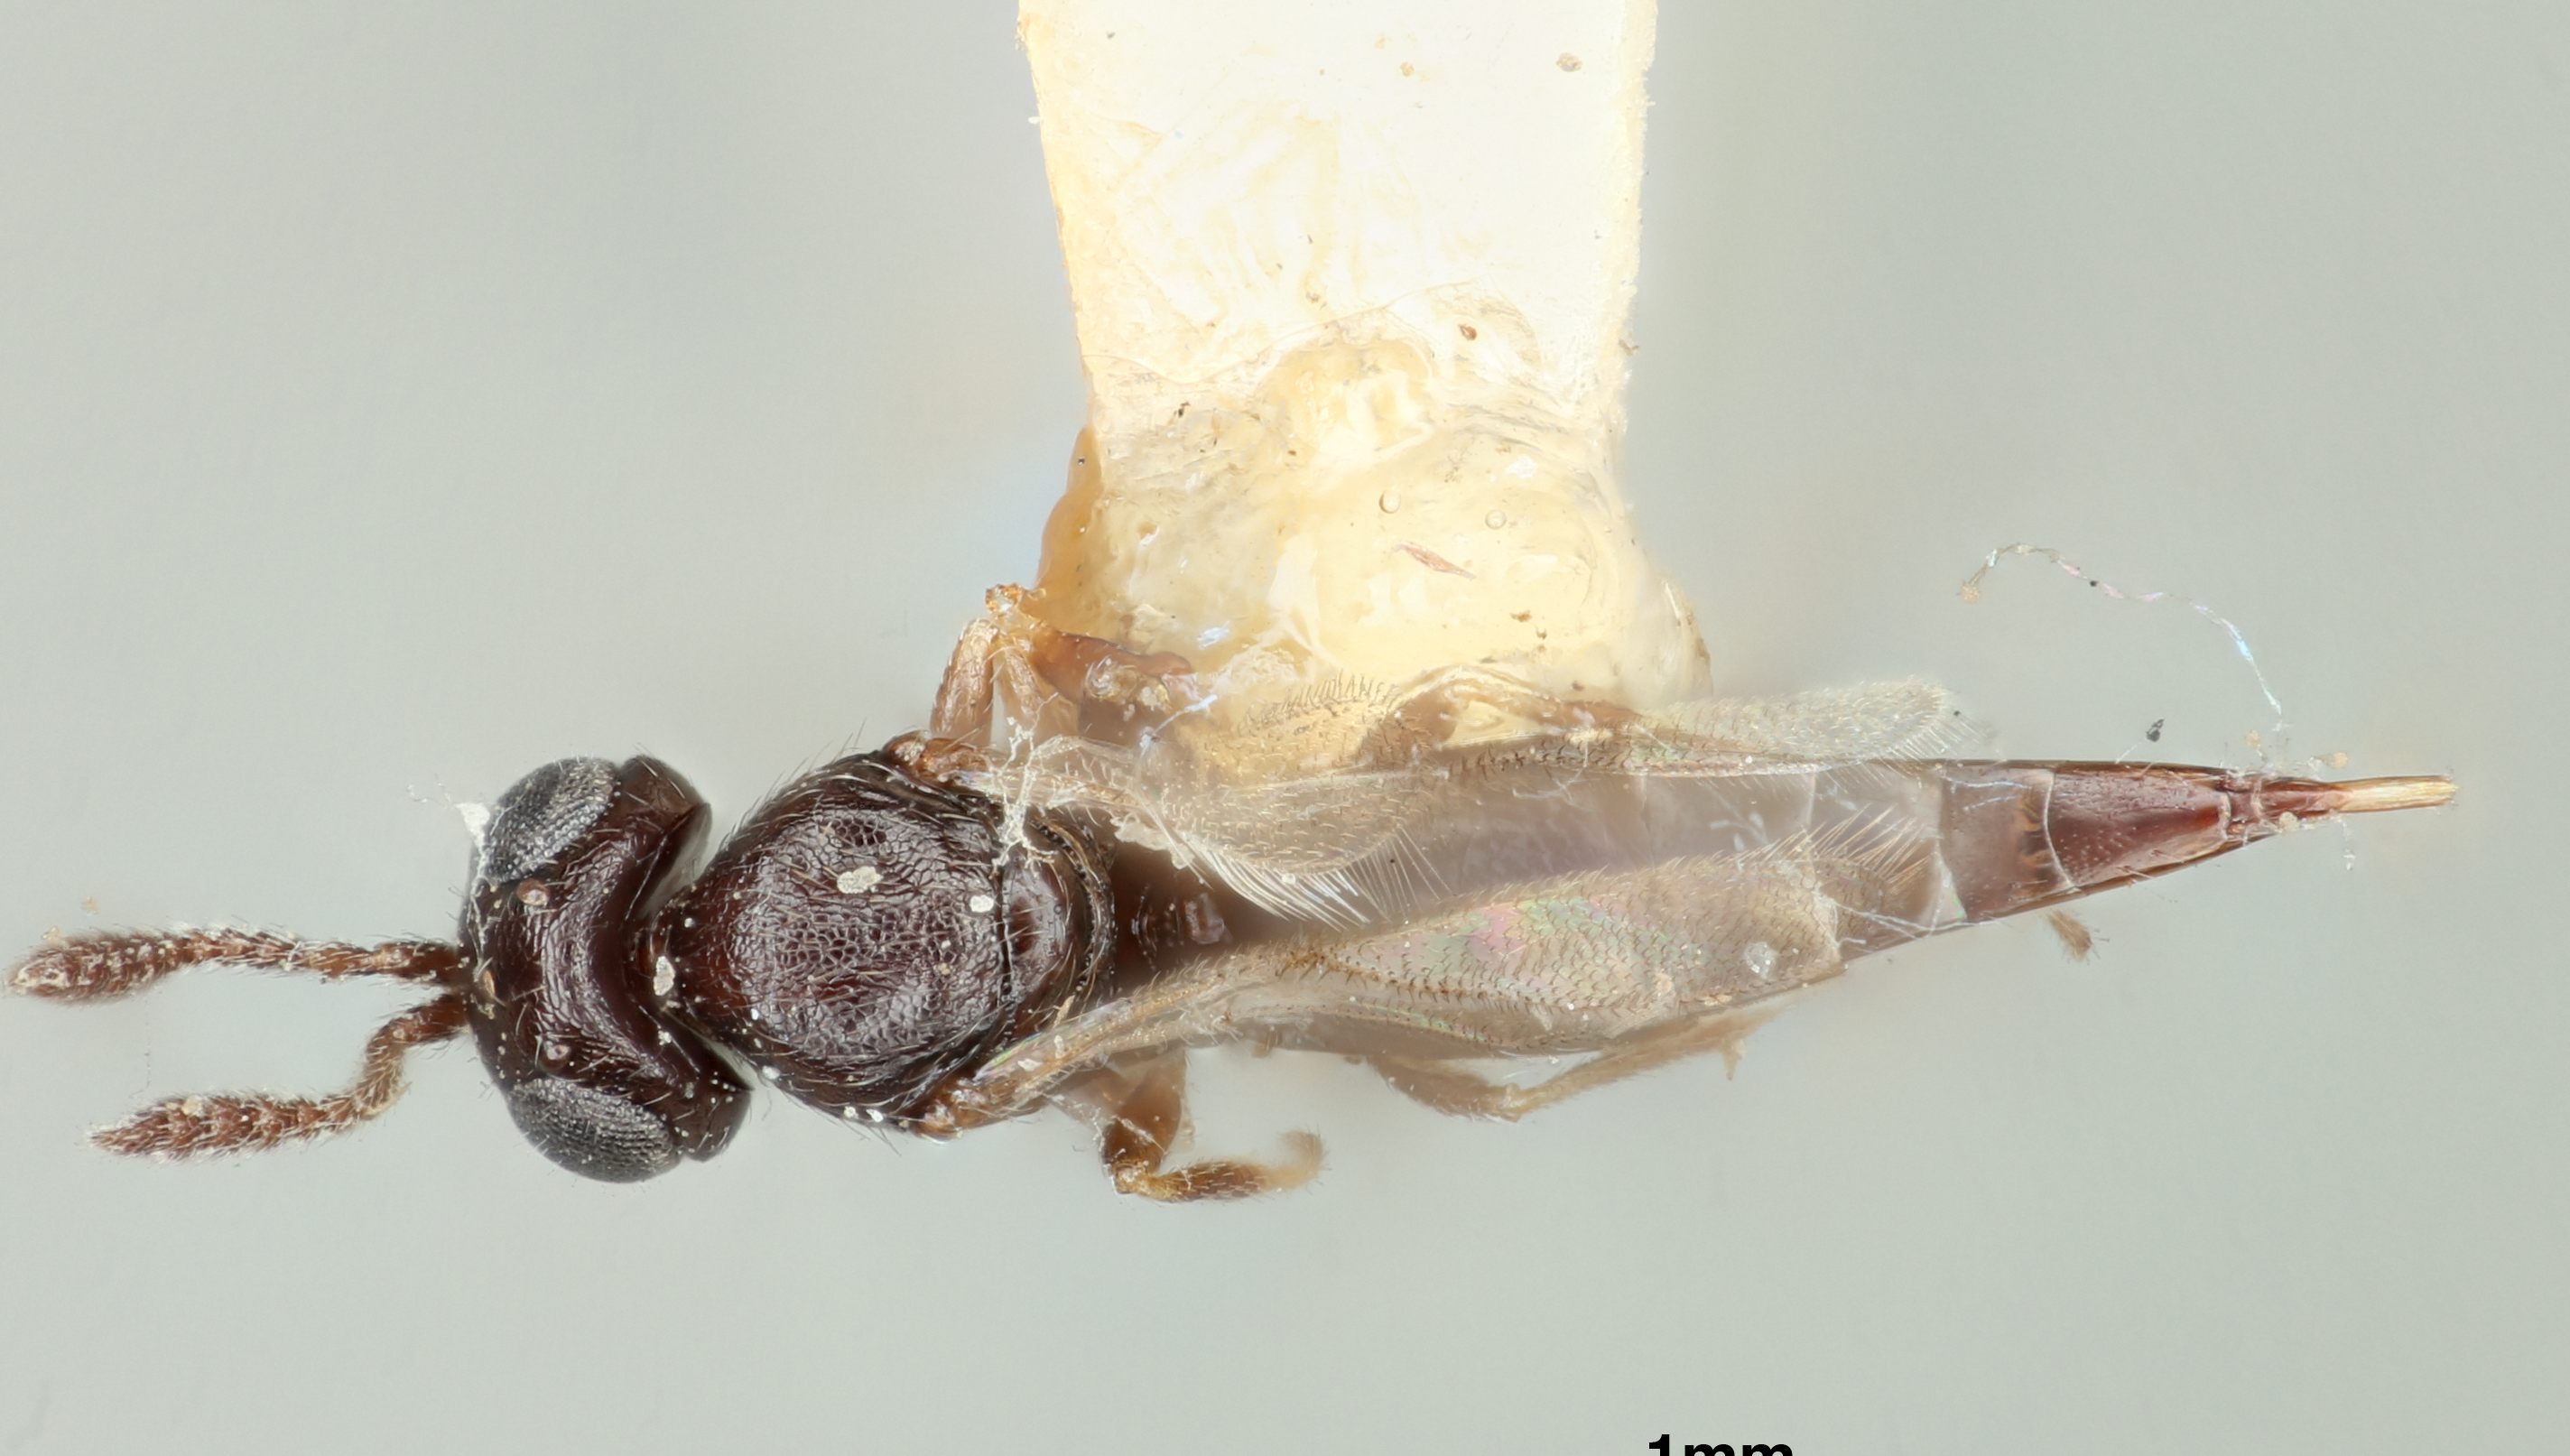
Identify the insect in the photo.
Phanurus tabanivorus
